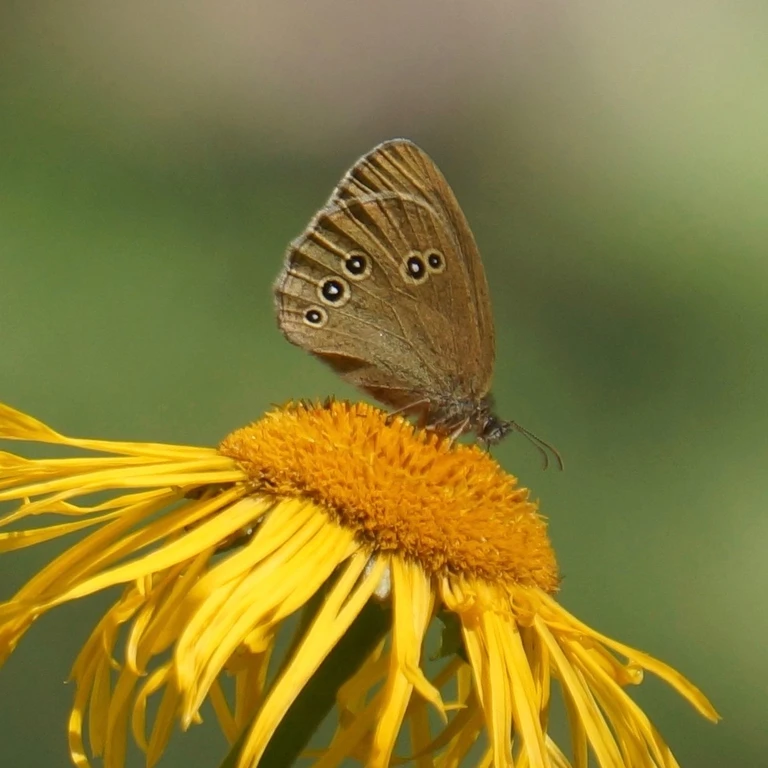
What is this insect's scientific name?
Aphantopus hyperantus
